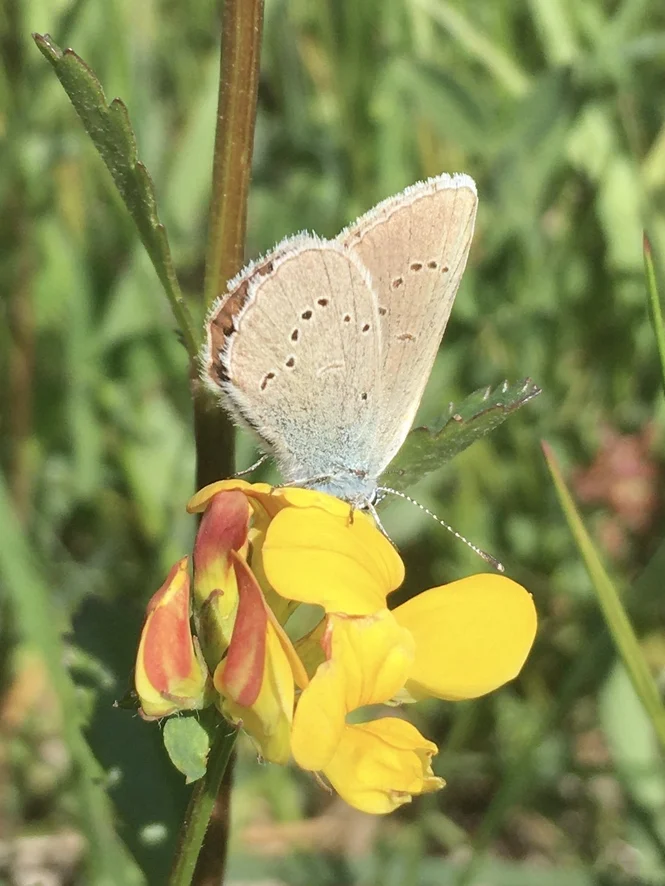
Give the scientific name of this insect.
Cyaniris semiargus
